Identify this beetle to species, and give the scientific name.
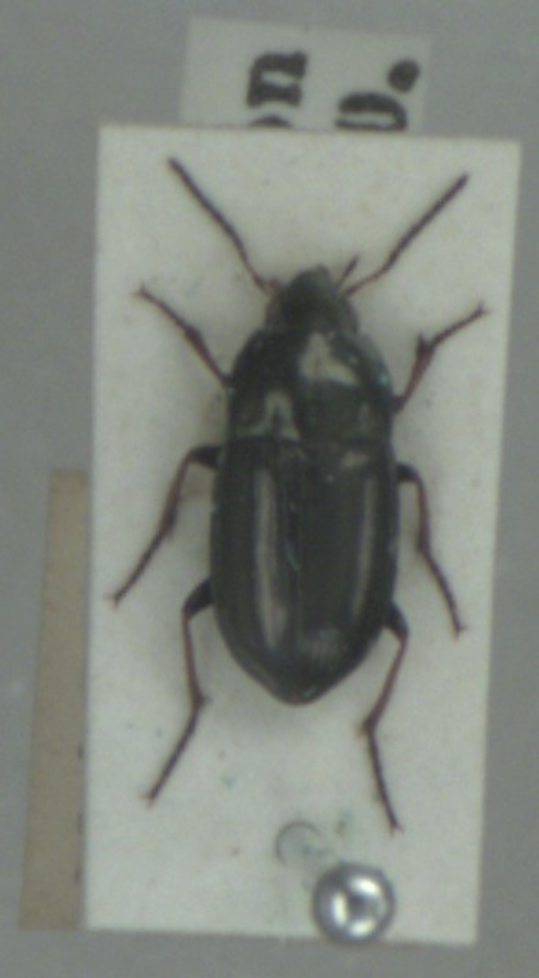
Amara plebeja
